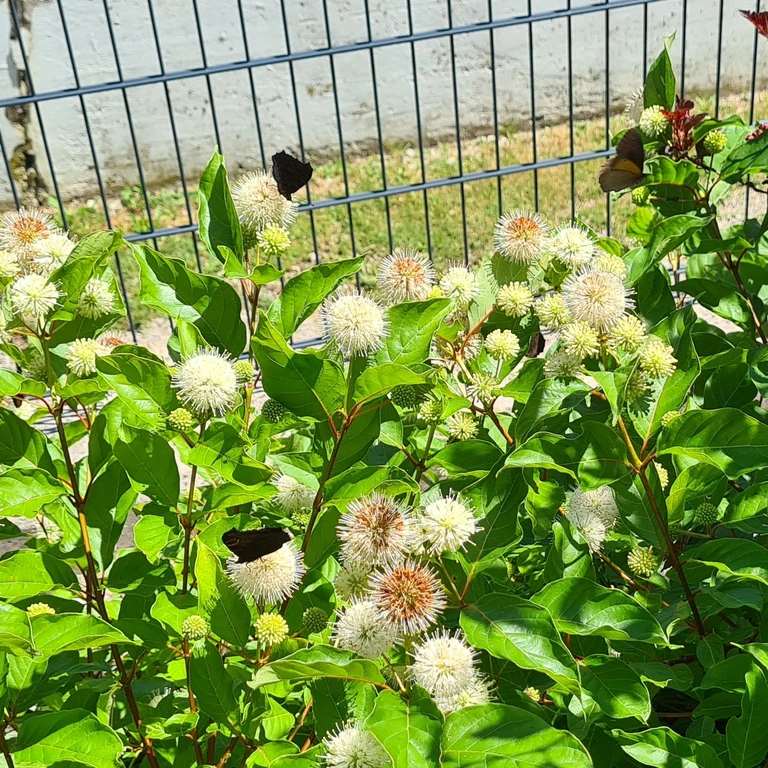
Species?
Aglais io
